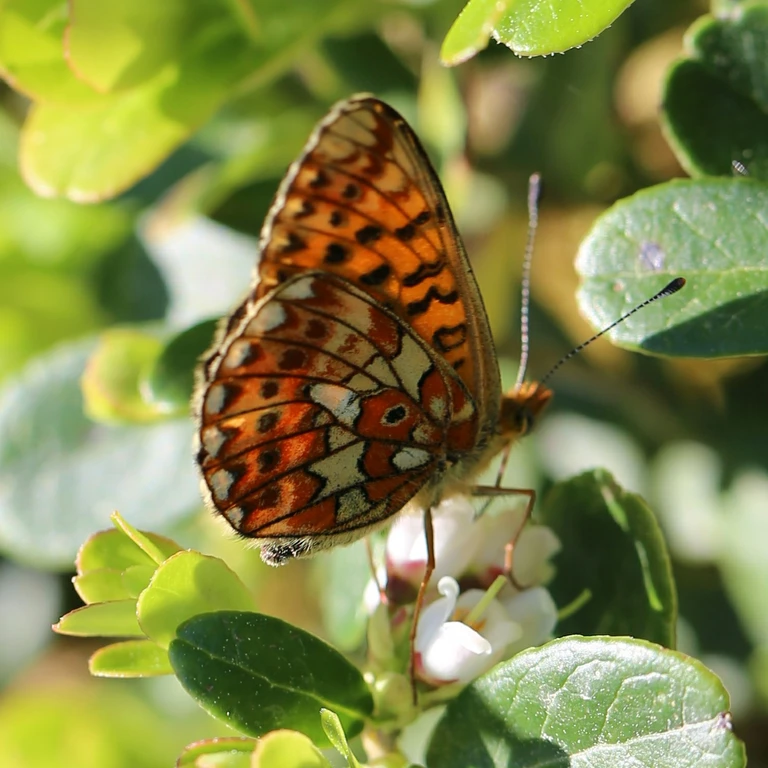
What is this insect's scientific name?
Boloria euphrosyne (also Clossiana euphrosyne)
